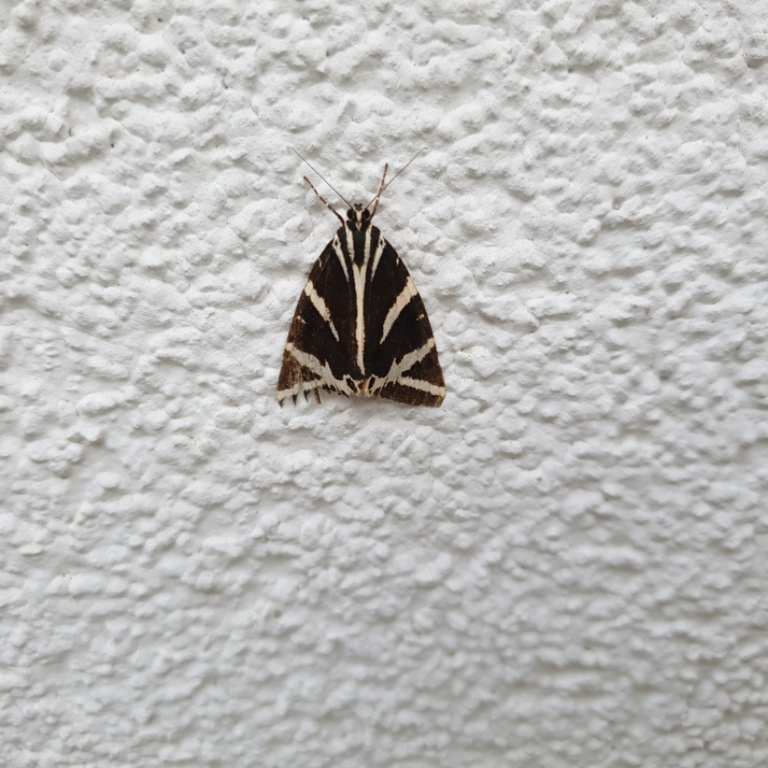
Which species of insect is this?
Euplagia quadripunctaria
